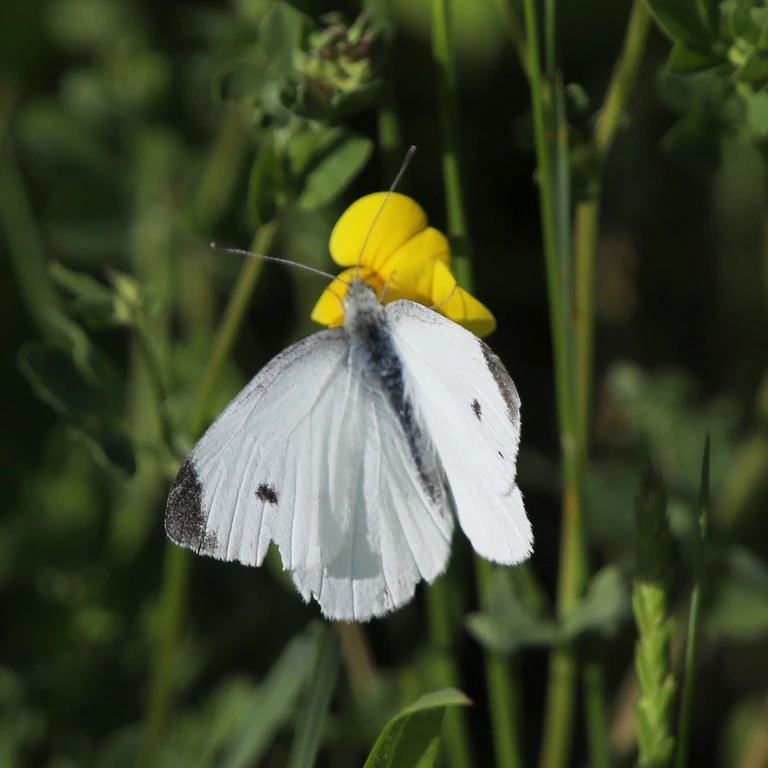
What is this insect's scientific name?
Pieris rapae
